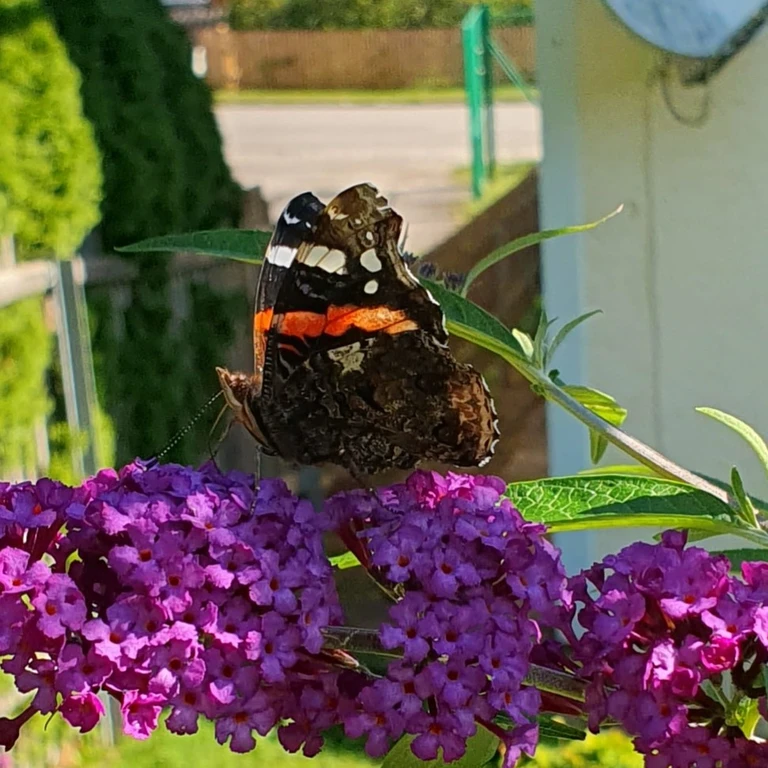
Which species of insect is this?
Vanessa atalanta
